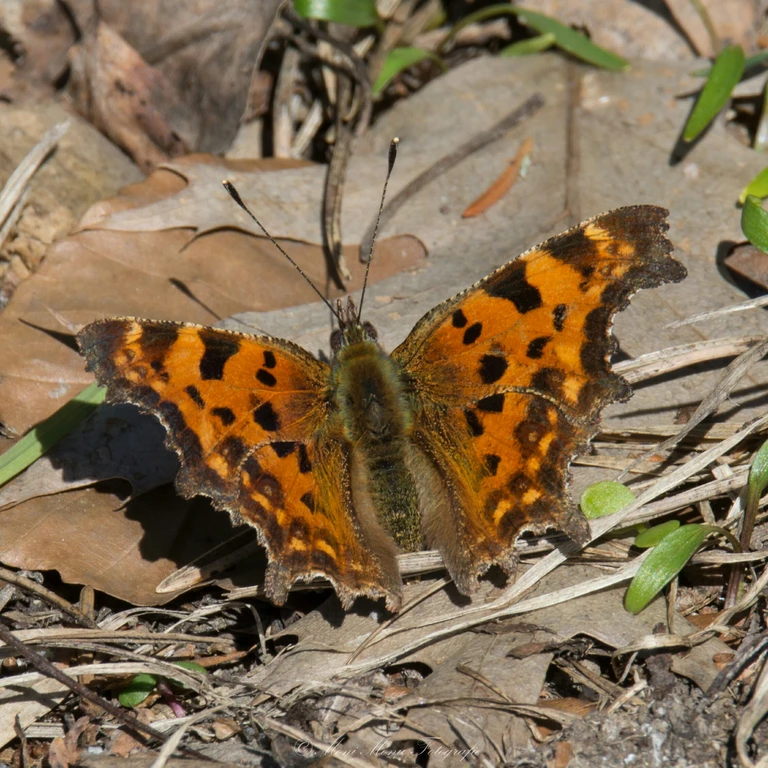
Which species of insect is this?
Polygonia c-album
